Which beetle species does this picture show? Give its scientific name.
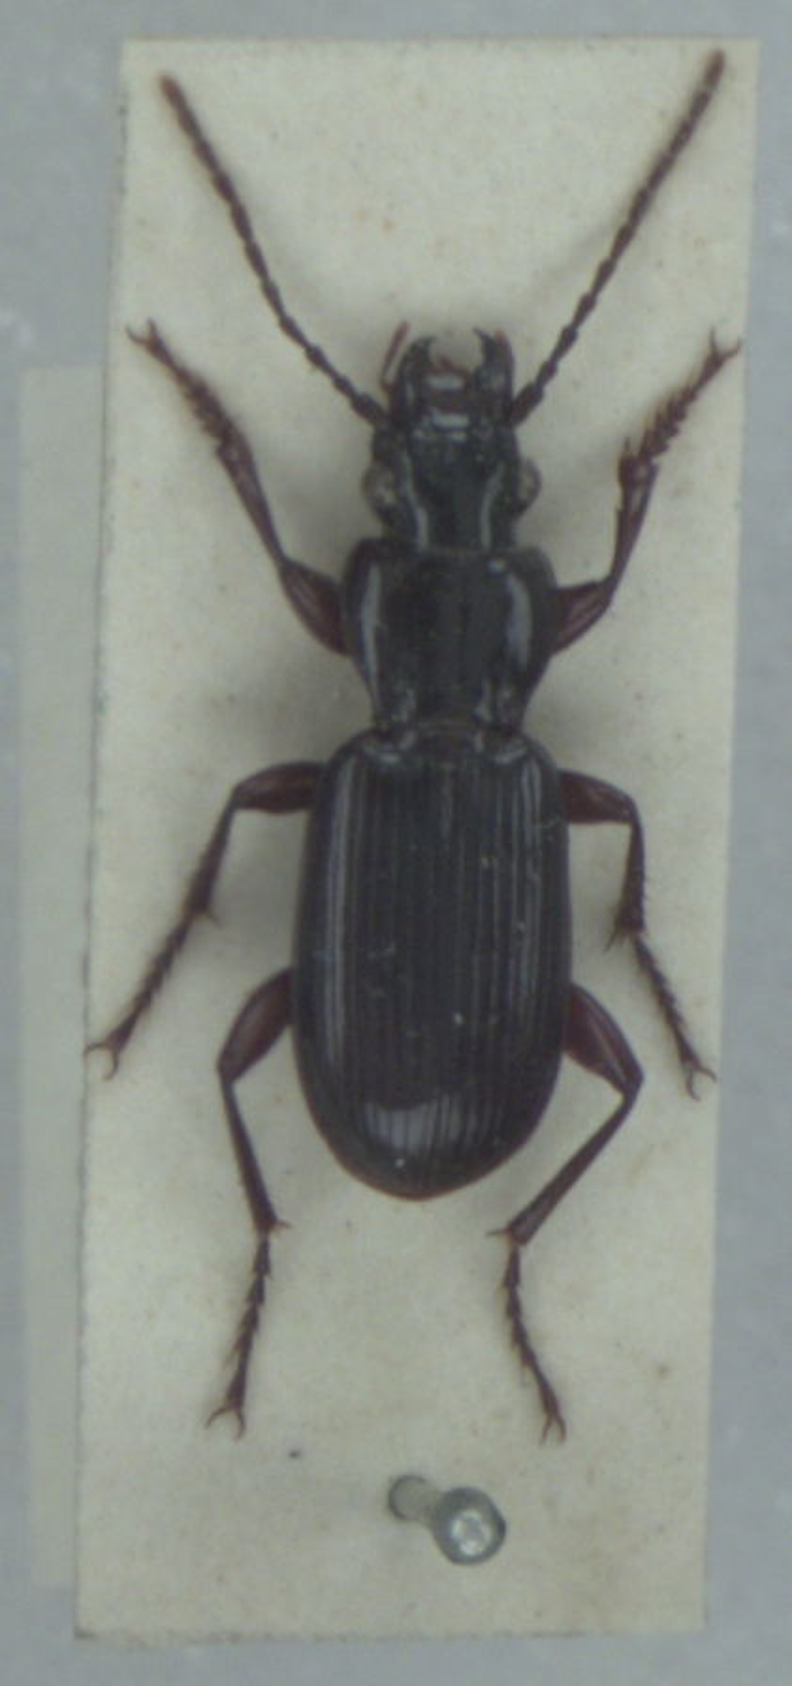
Pterostichus macer
